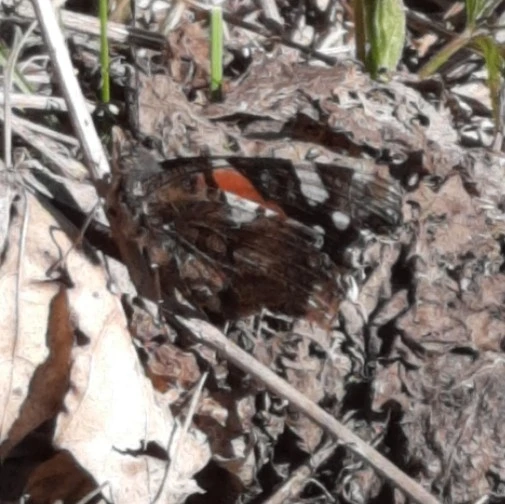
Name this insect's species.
Vanessa atalanta
